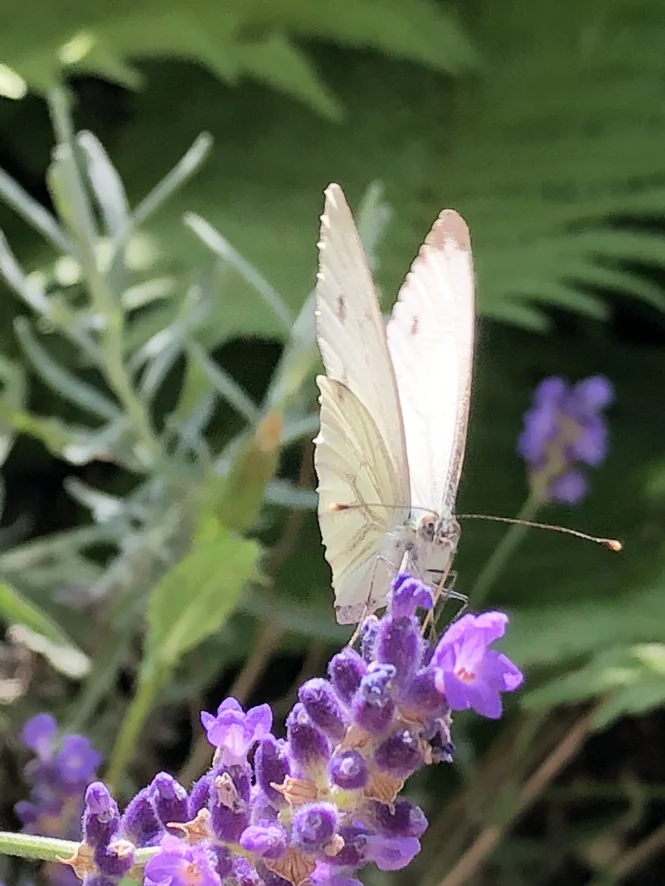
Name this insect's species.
Pieris napi
